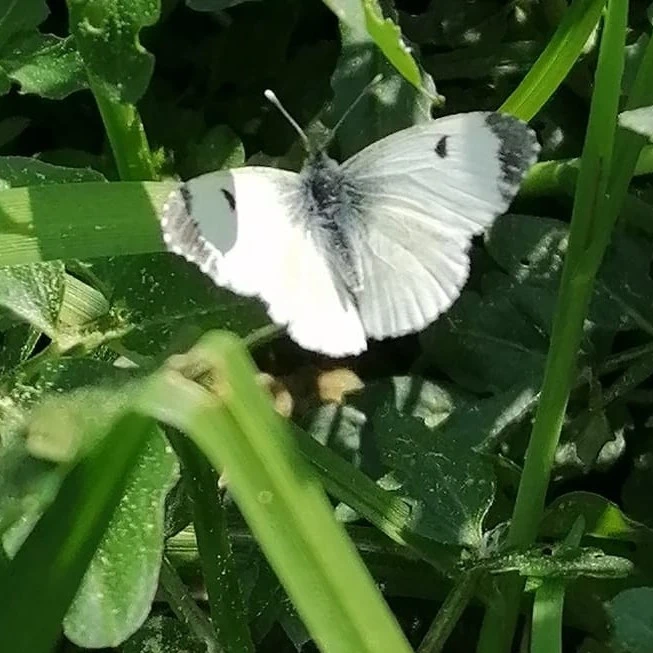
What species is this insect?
Anthocharis cardamines
